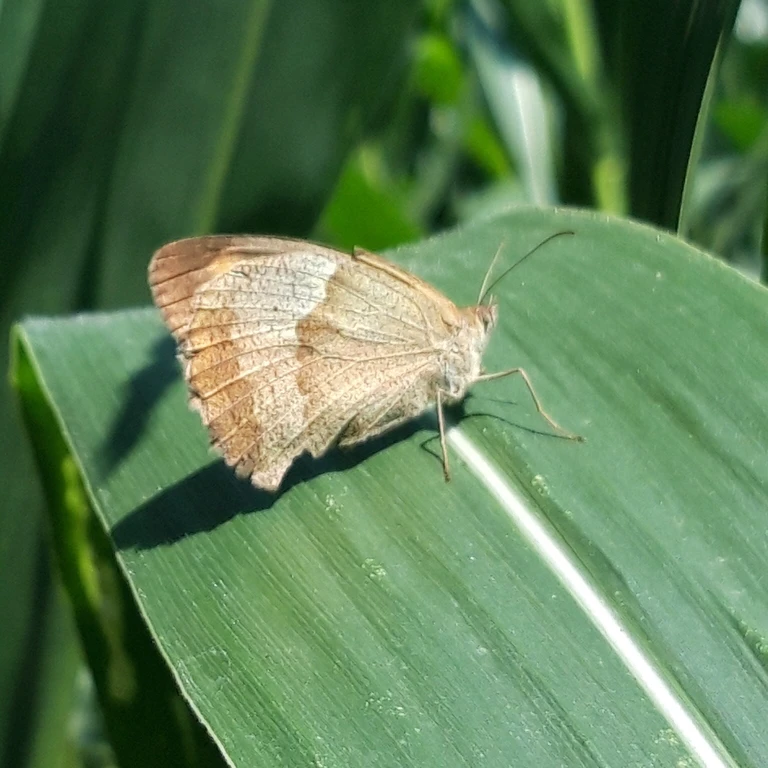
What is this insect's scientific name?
Maniola jurtina
